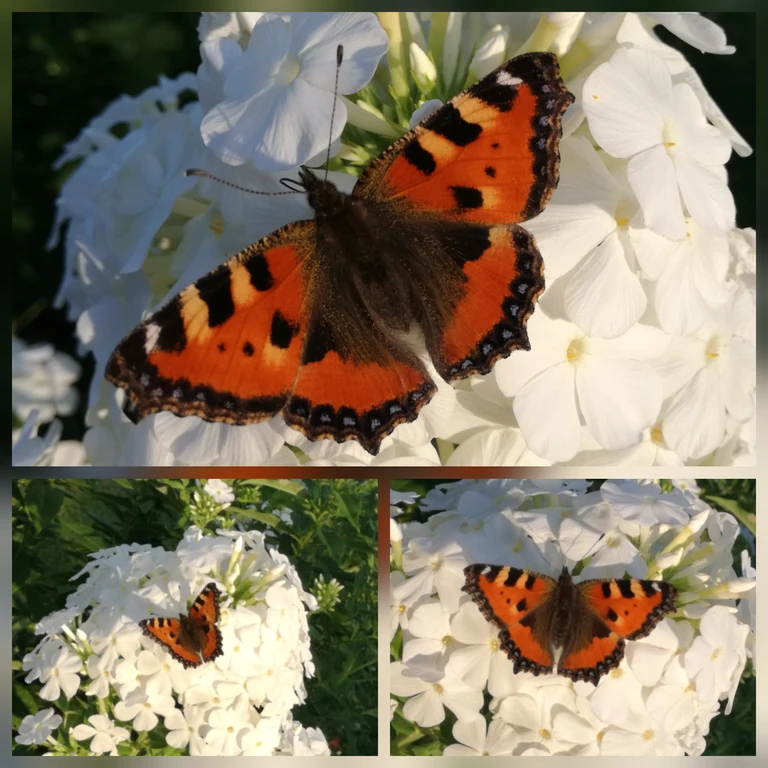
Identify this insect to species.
Aglais urticae
